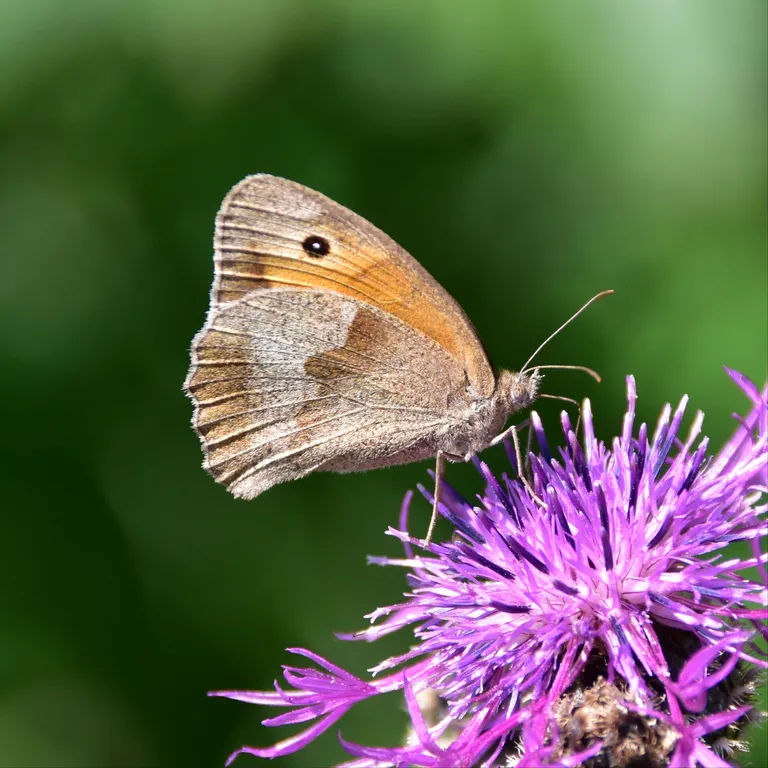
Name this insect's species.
Maniola jurtina
